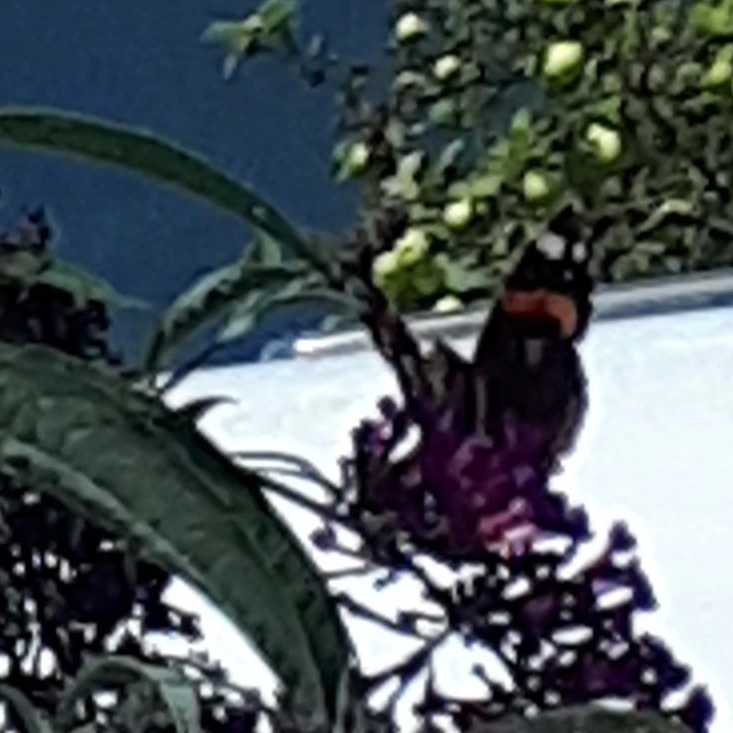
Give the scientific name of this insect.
Vanessa atalanta
